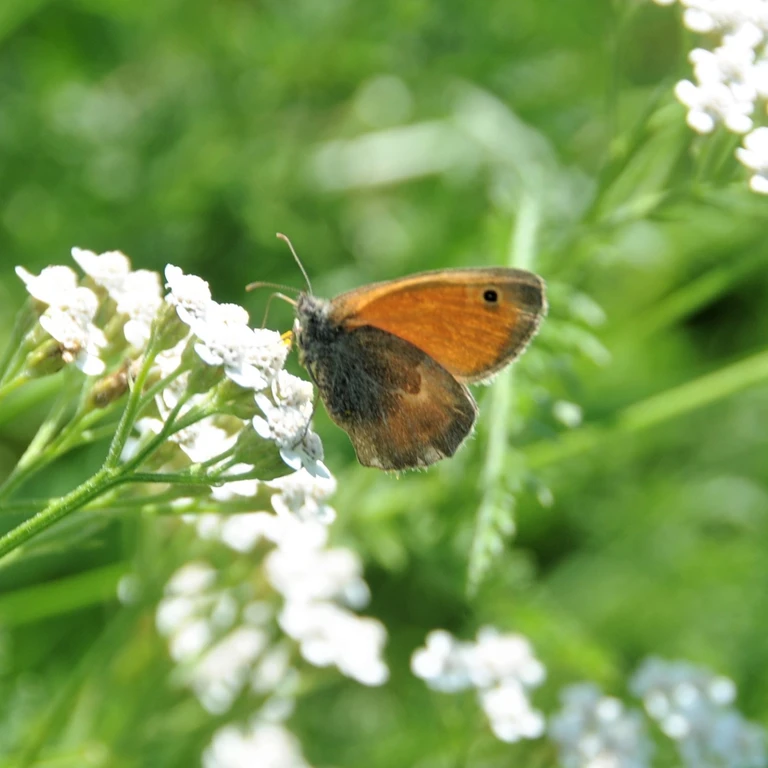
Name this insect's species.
Coenonympha pamphilus
